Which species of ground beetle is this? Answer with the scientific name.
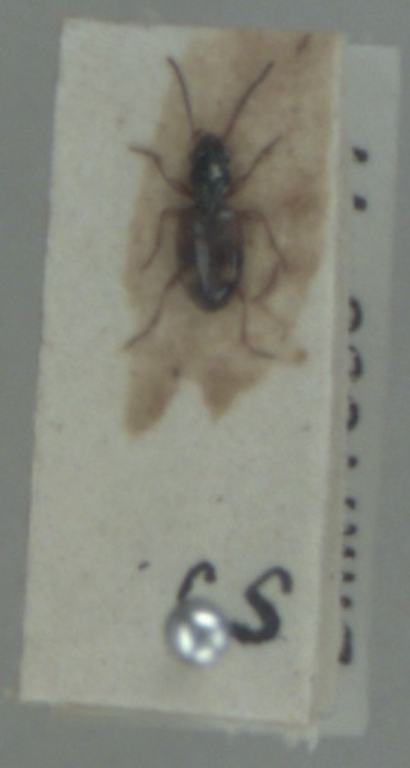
Bembidion articulatum
